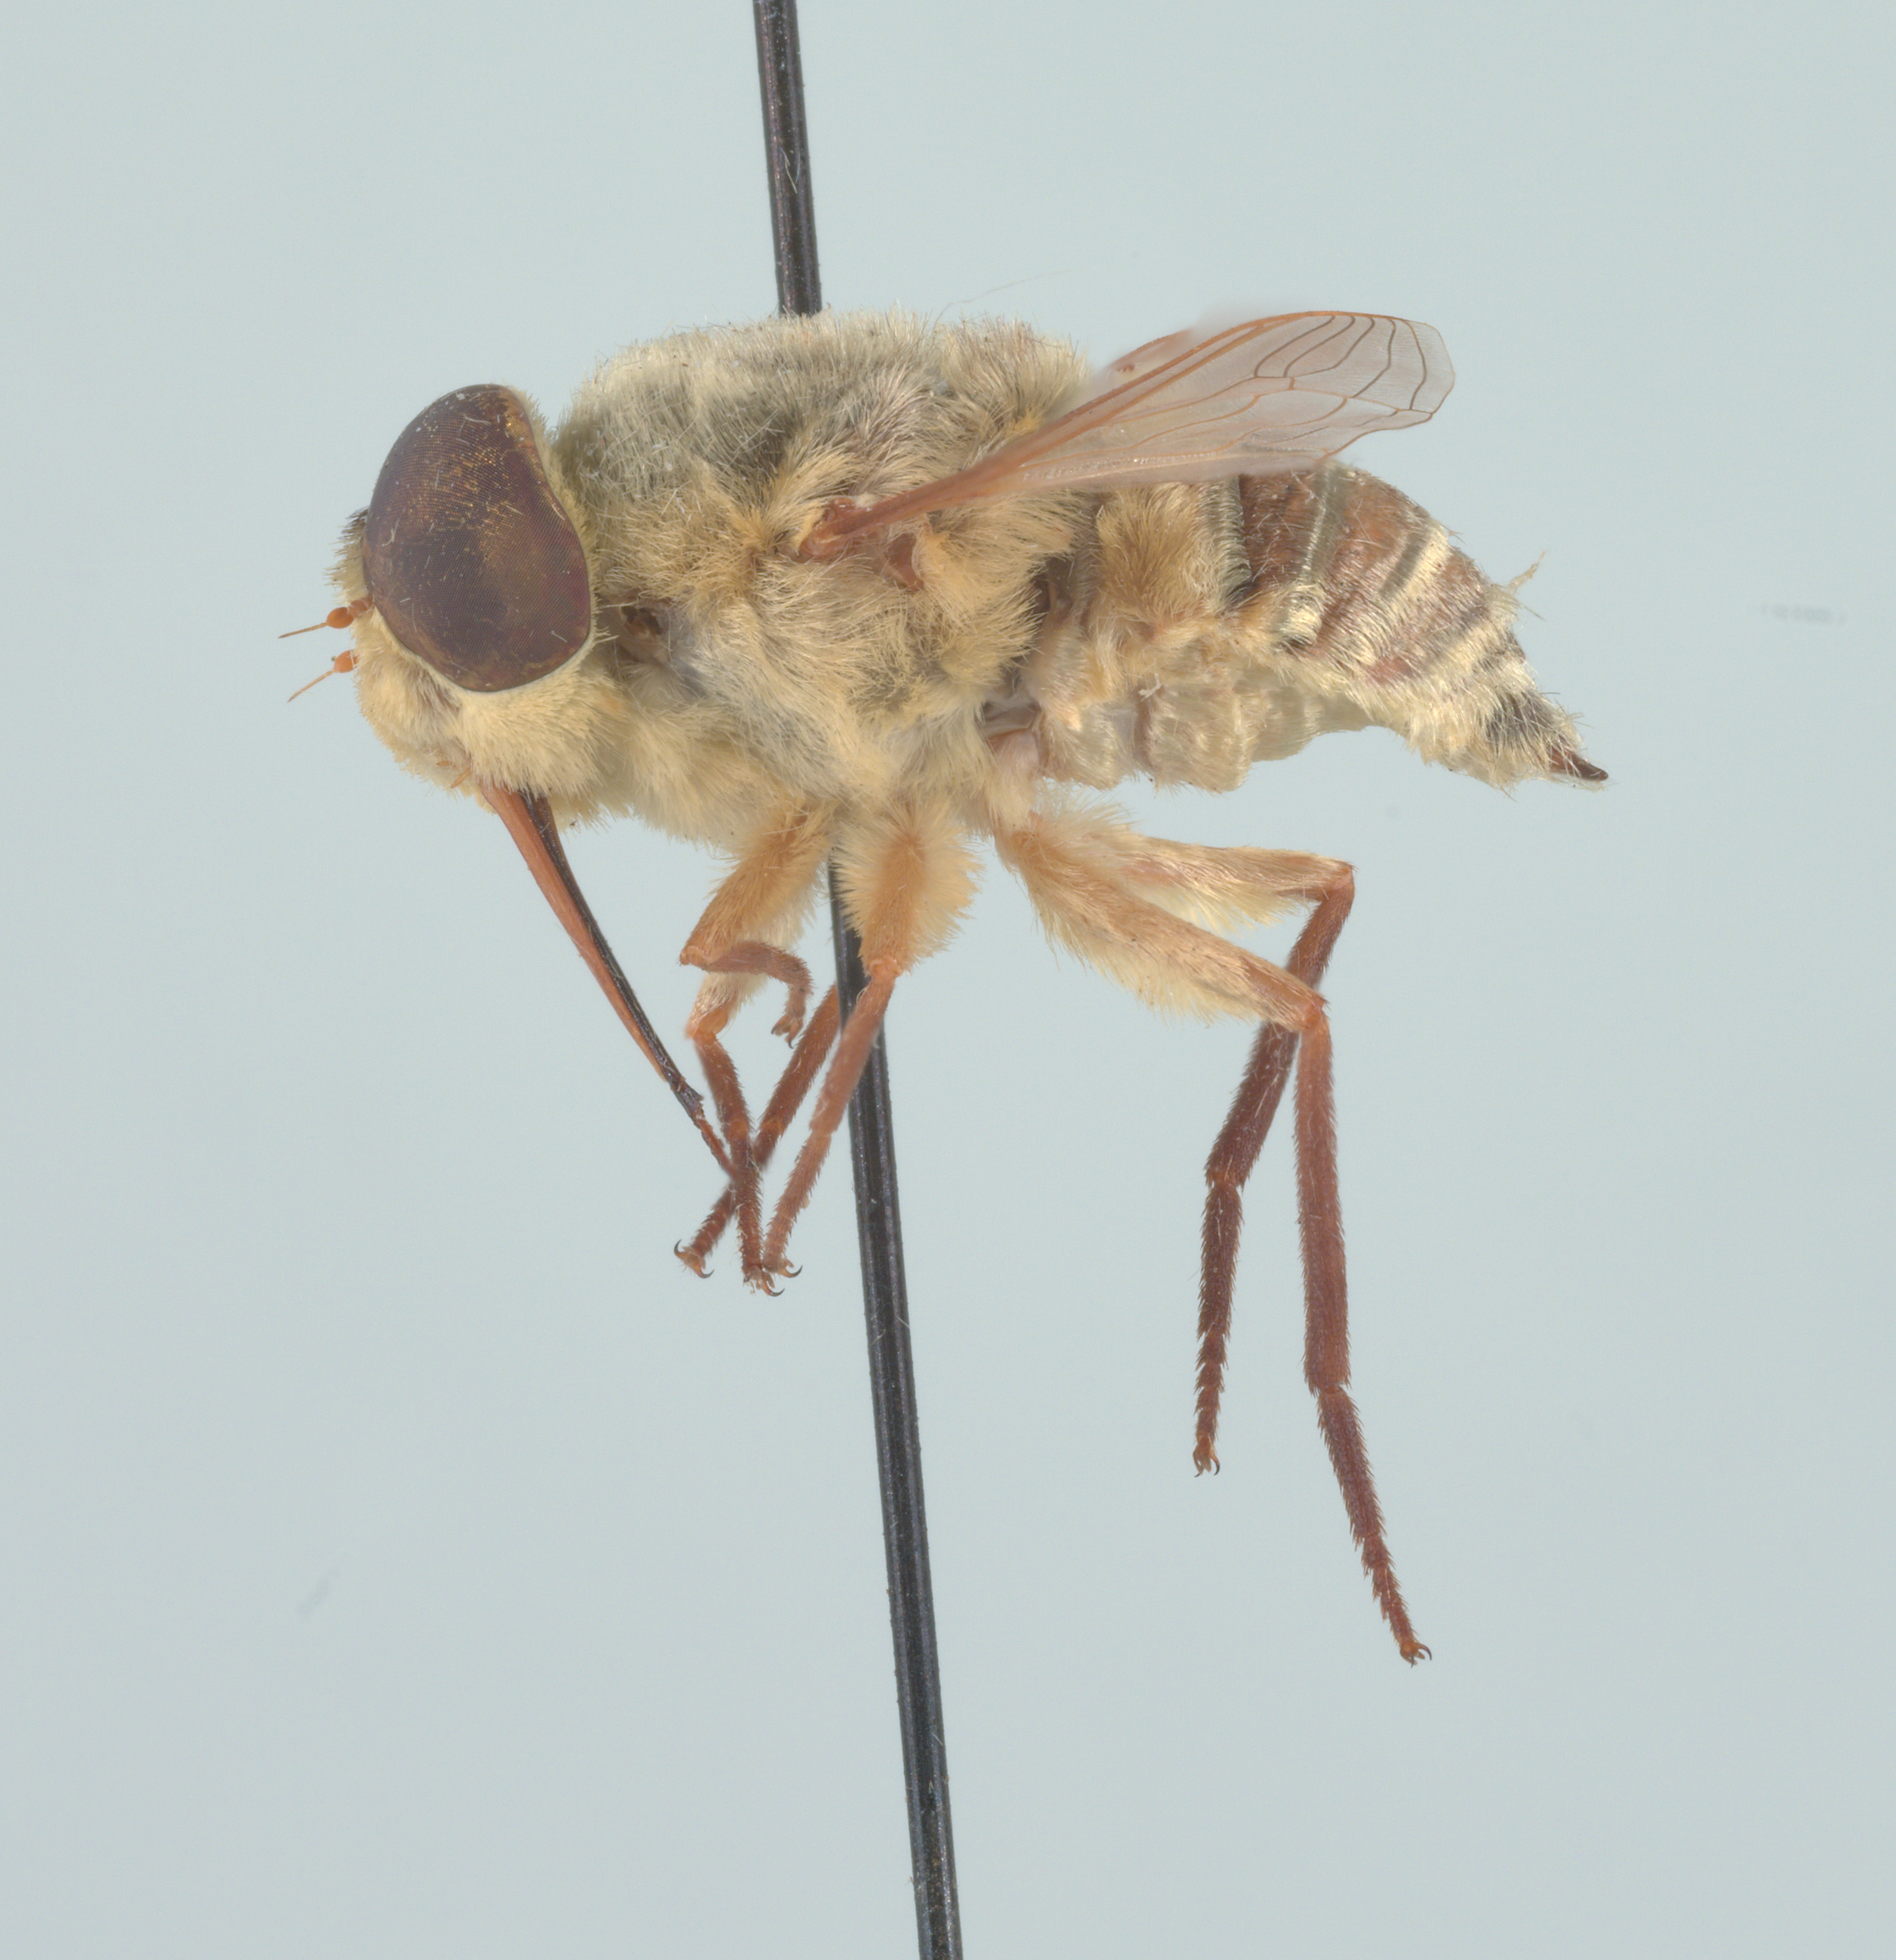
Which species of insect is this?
Neorhynchocephalus volaticus
